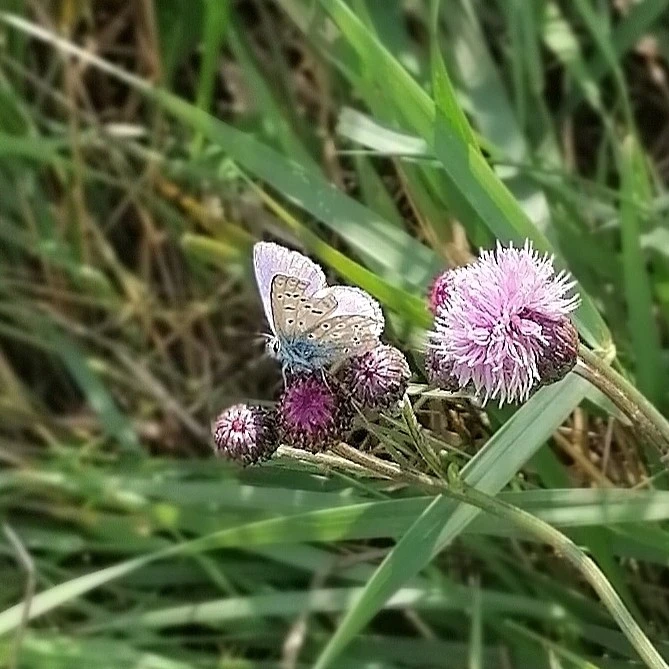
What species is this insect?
Polyommatus icarus
